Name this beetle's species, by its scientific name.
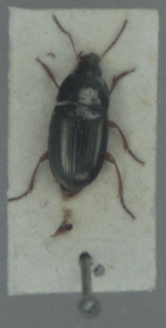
Amara familiaris
